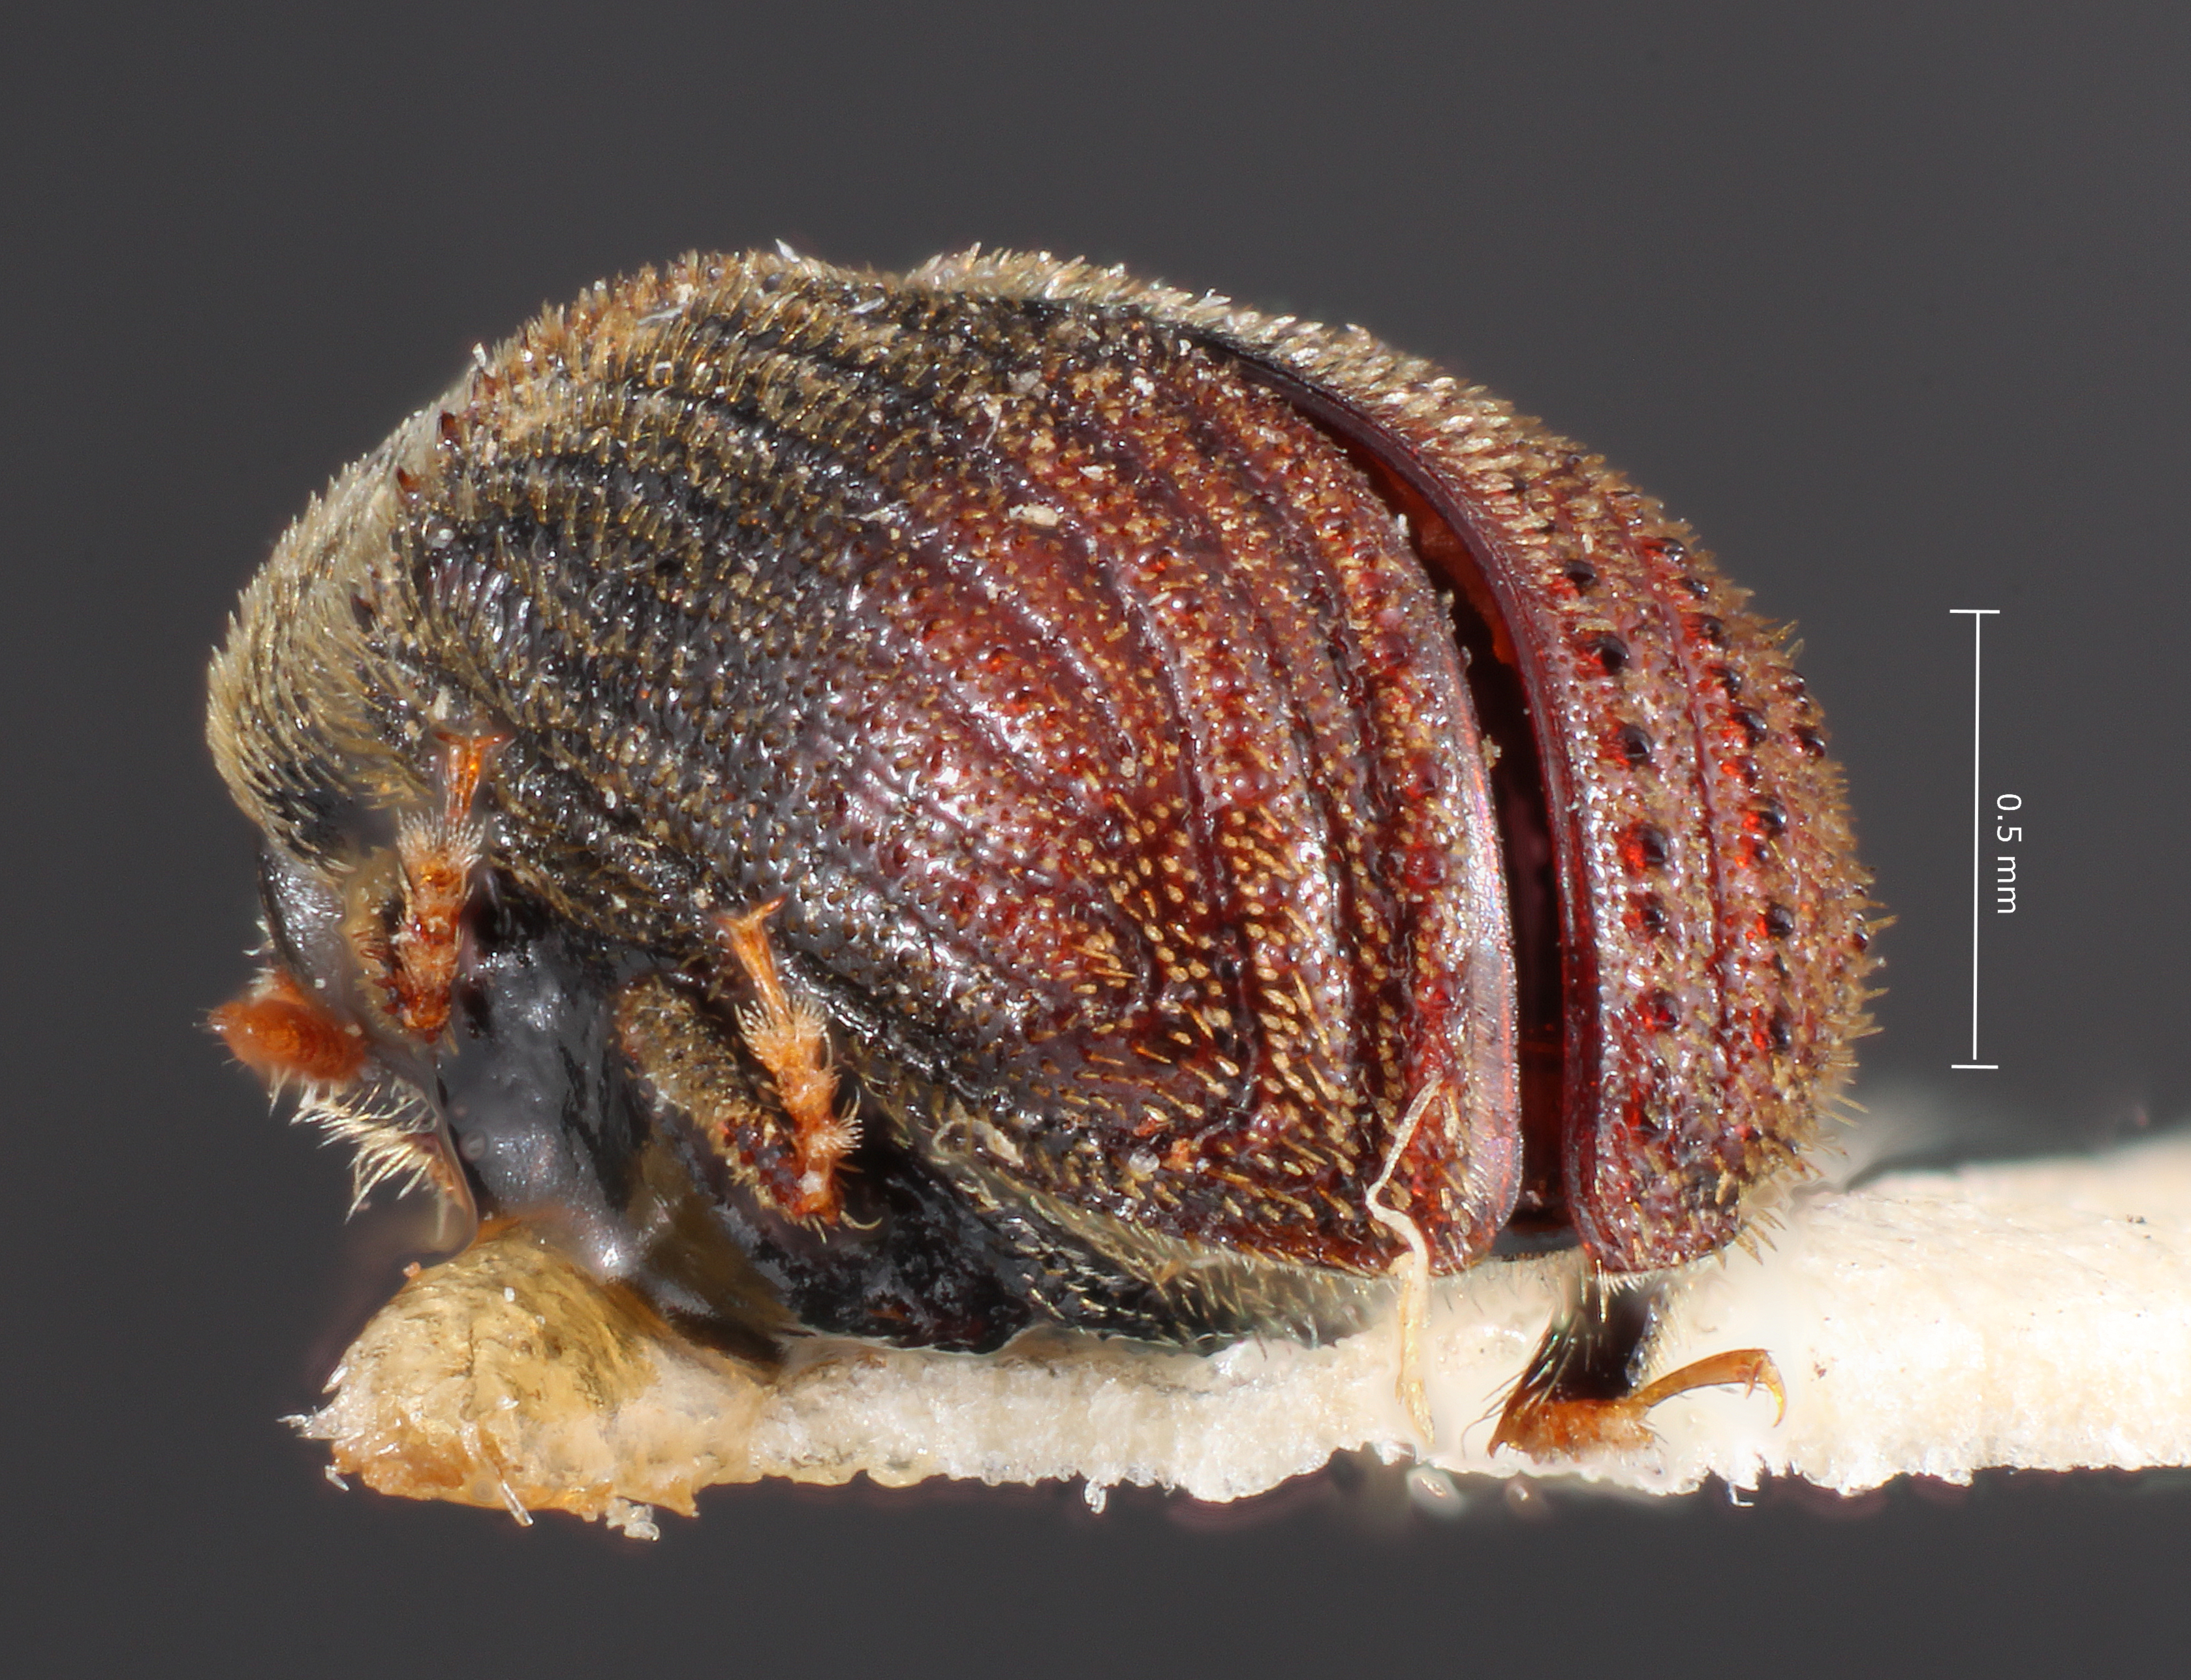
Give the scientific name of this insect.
Phloeosinus keeni
